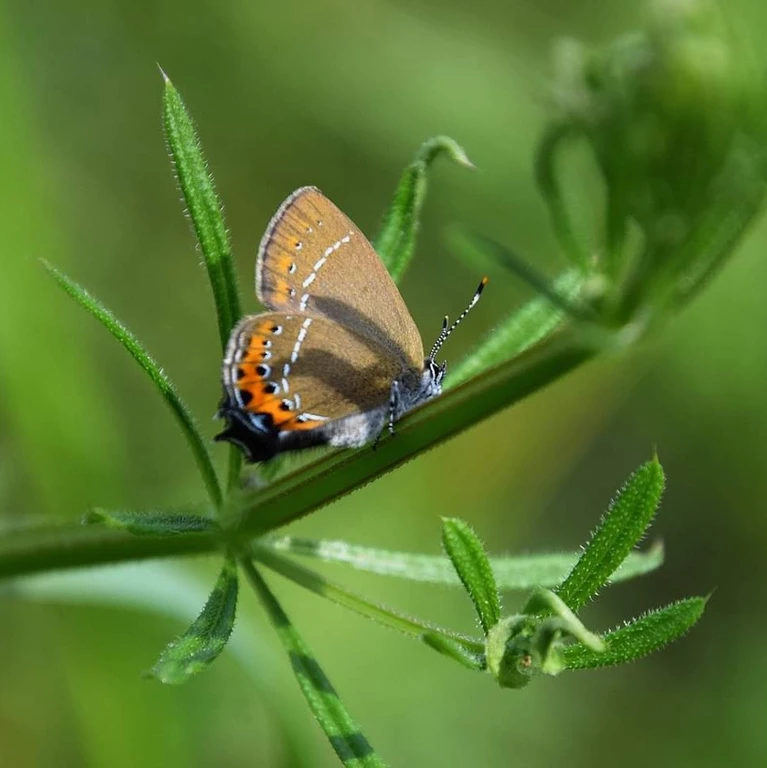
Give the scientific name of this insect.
Satyrium pruni (also Fixsenia pruni)
